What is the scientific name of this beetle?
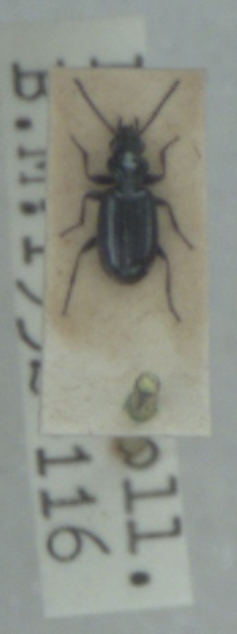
Bembidion minimum
